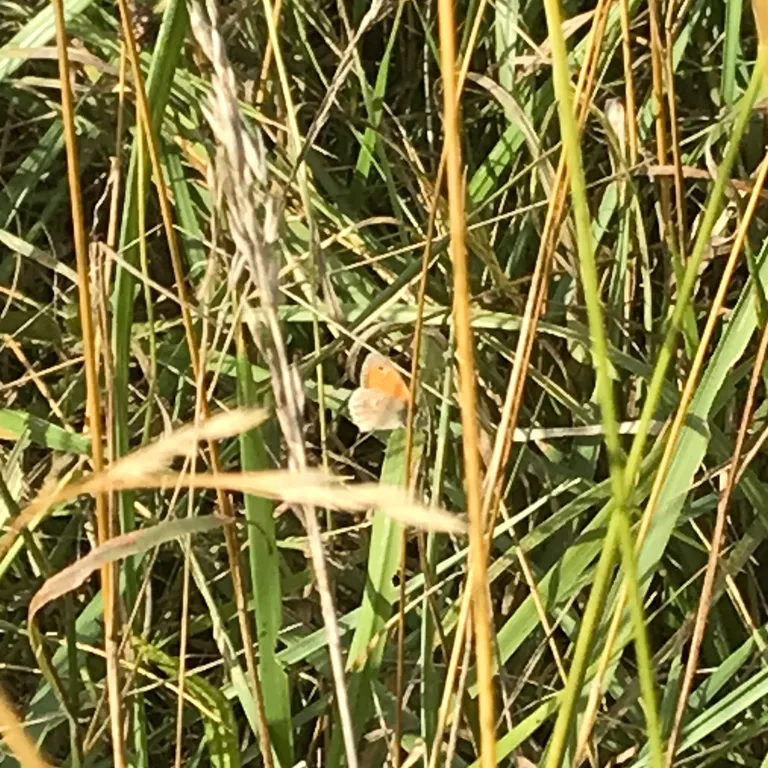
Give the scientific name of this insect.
Coenonympha pamphilus
